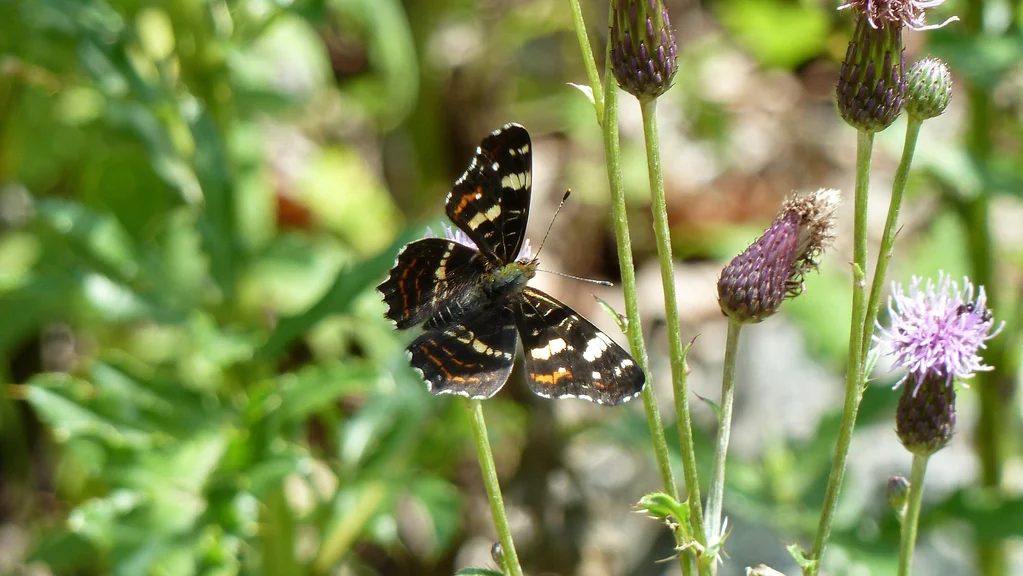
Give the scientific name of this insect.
Araschnia levana
